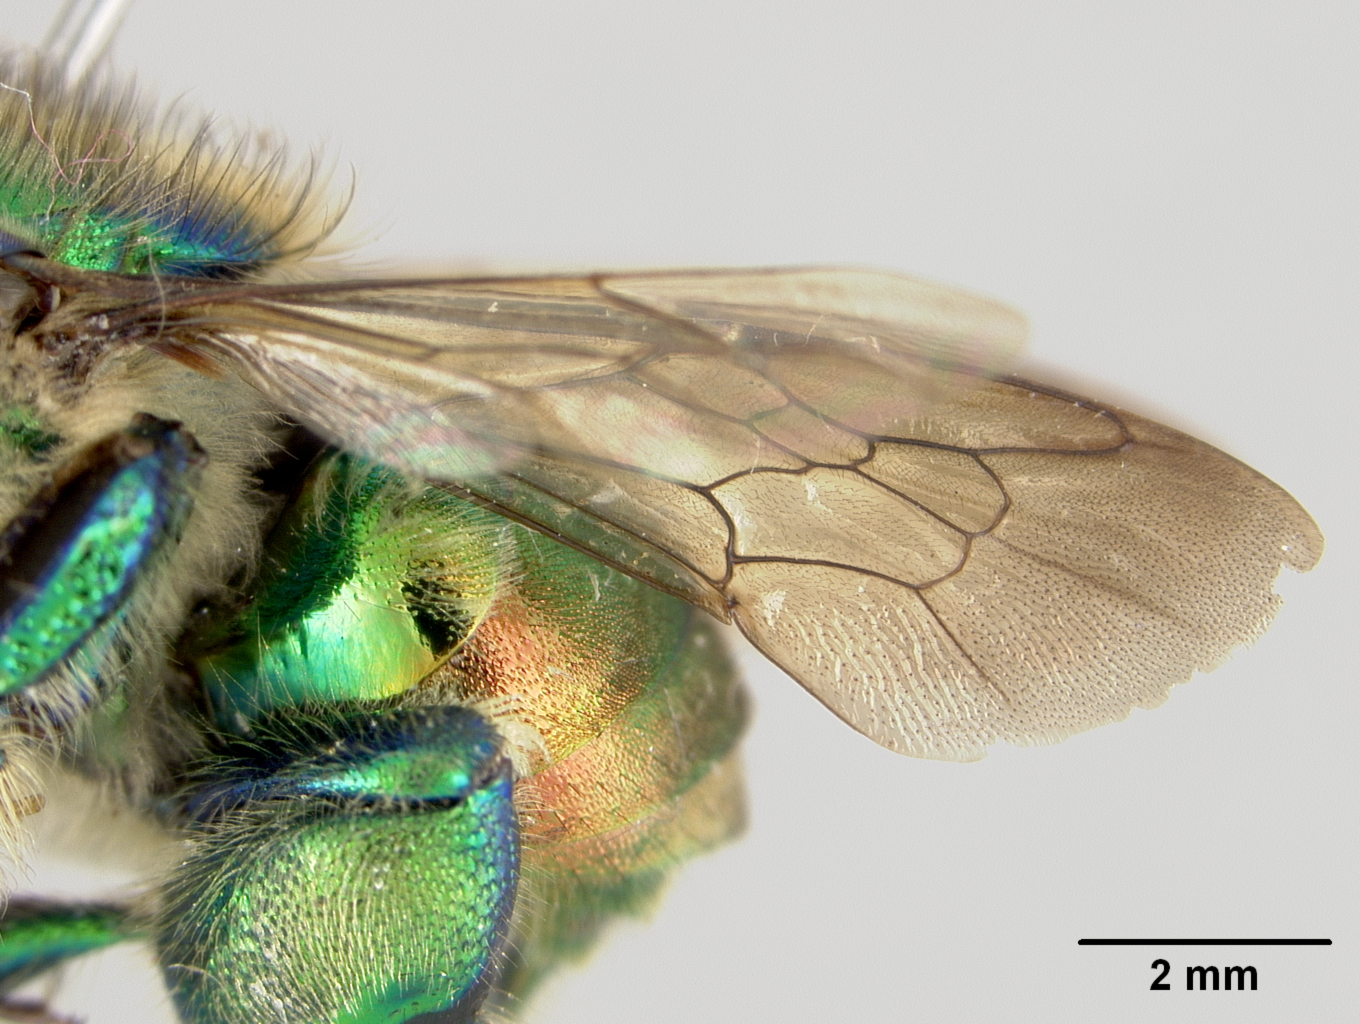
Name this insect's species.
Euglossa villosa
